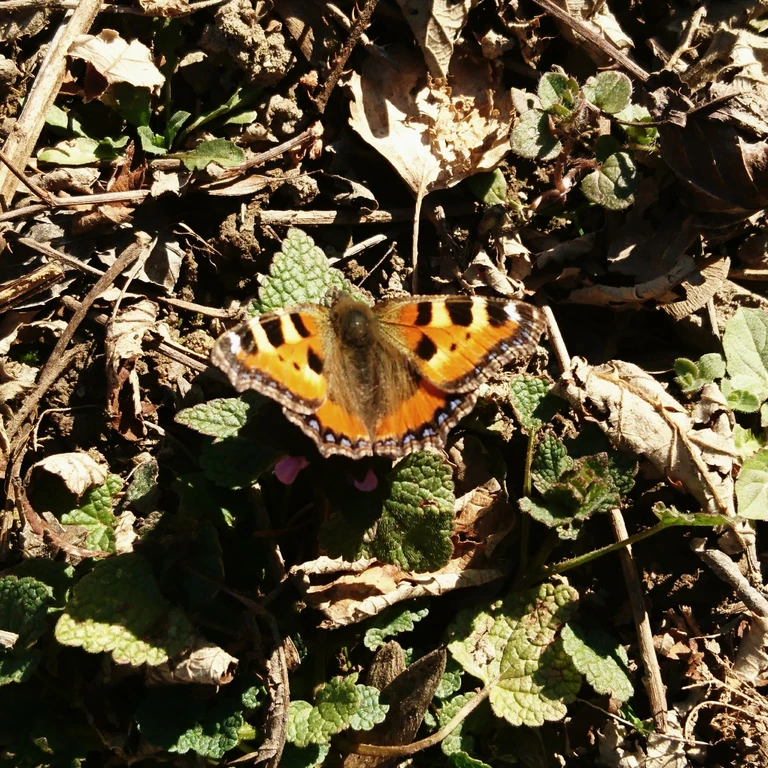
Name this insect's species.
Aglais urticae
